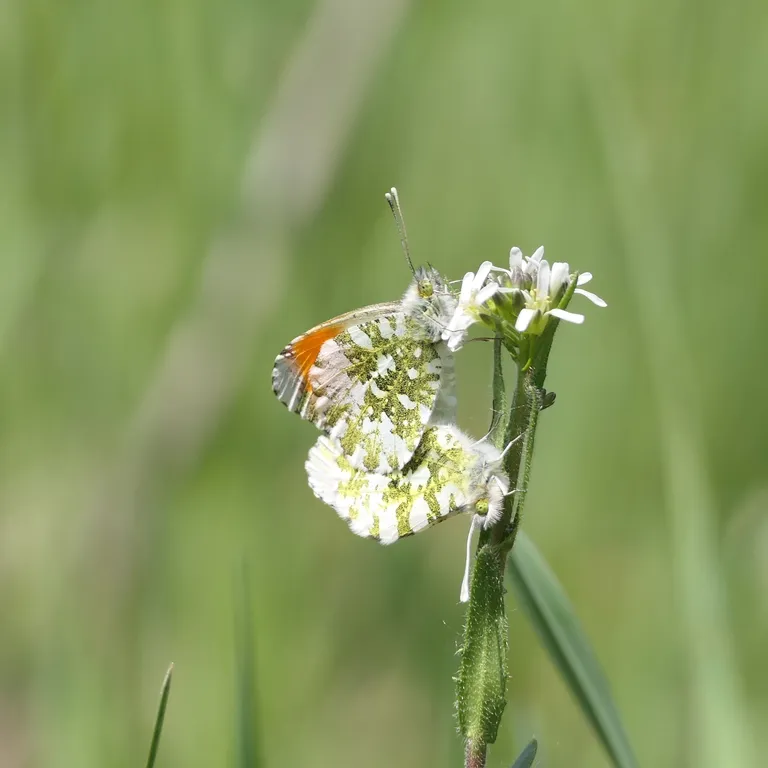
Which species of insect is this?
Anthocharis cardamines
